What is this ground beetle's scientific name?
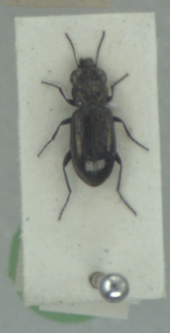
Notiophilus aquaticus
